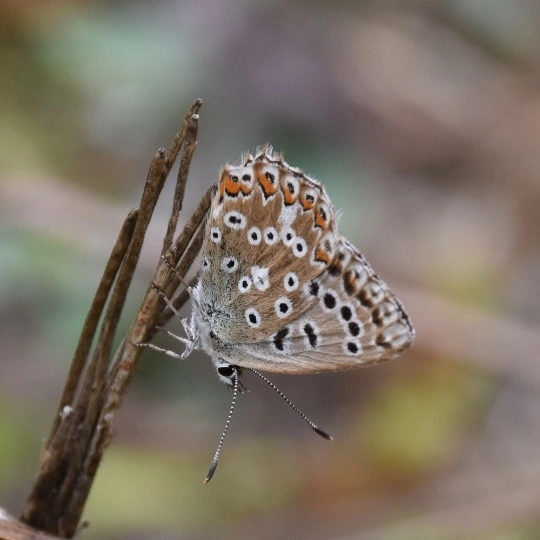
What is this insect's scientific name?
Lysandra coridon
